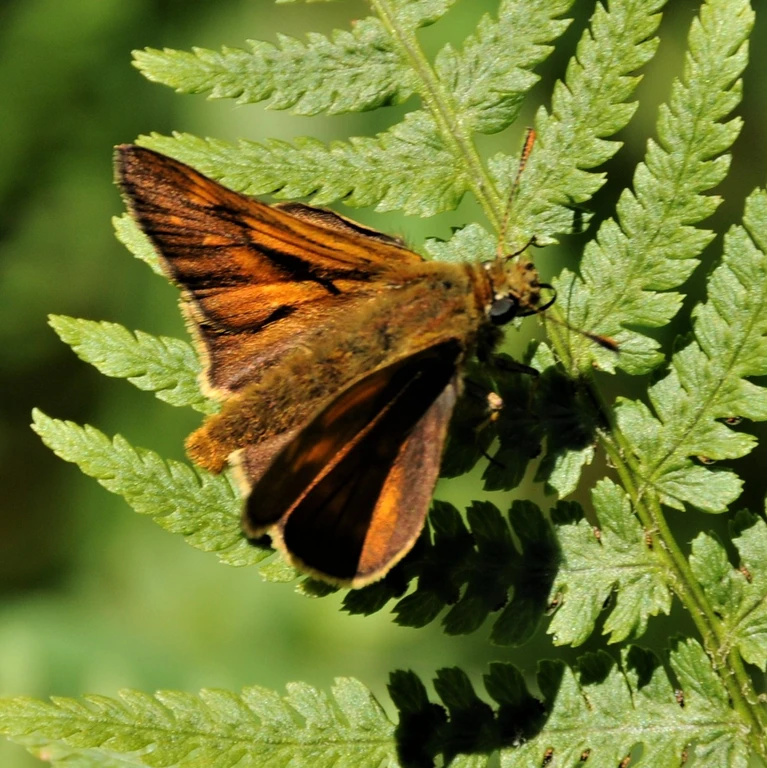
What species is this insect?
Ochlodes sylvanus (also Ochlodes venata)
